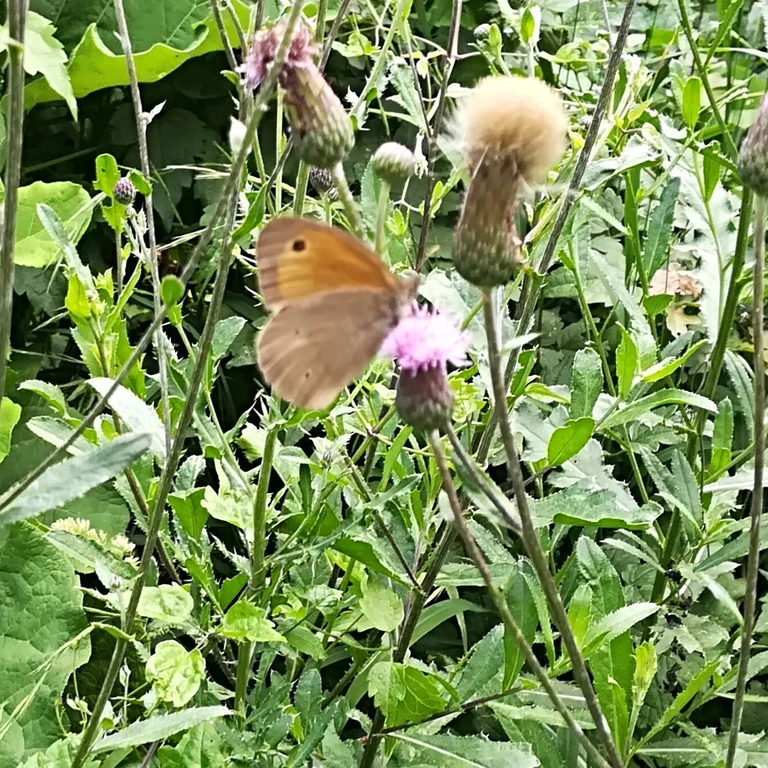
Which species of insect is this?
Maniola jurtina
